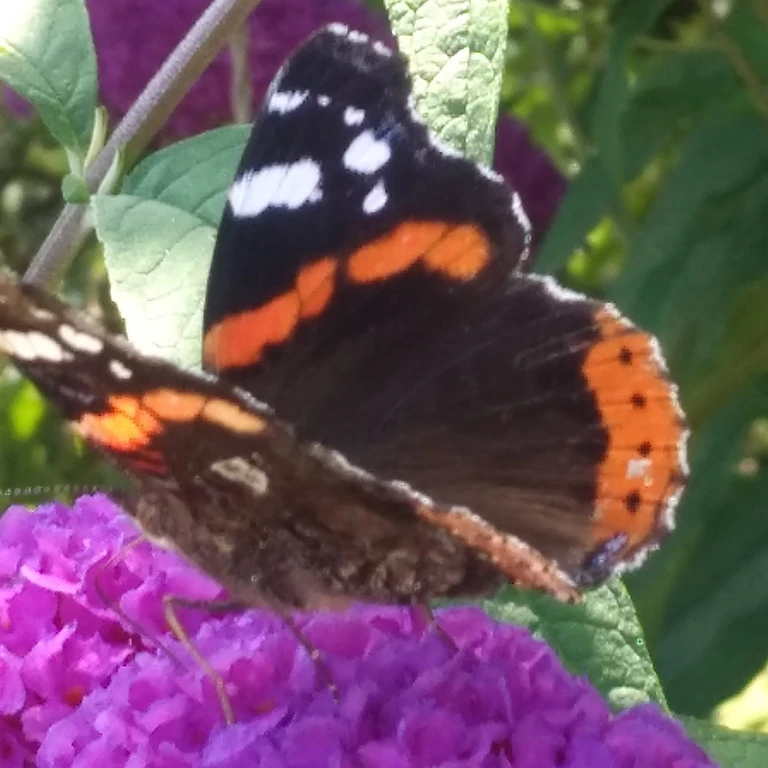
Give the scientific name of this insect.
Vanessa atalanta
